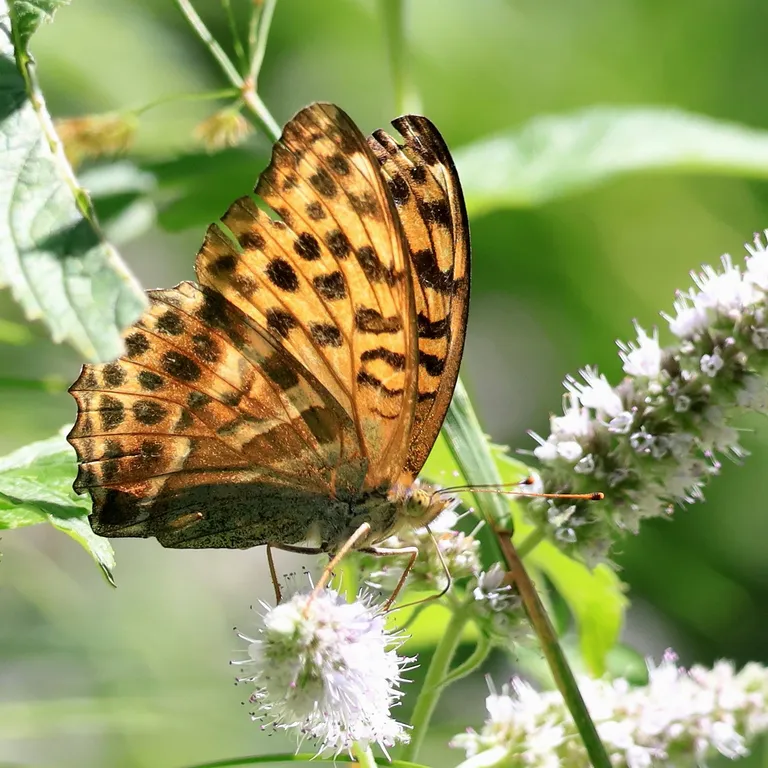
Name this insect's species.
Argynnis paphia
